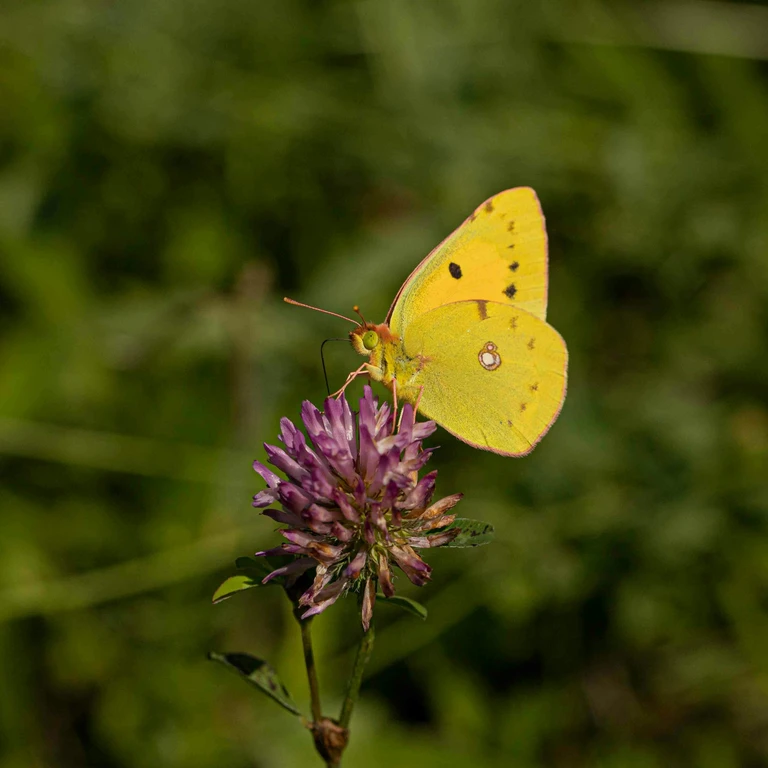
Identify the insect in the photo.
Colias croceus
